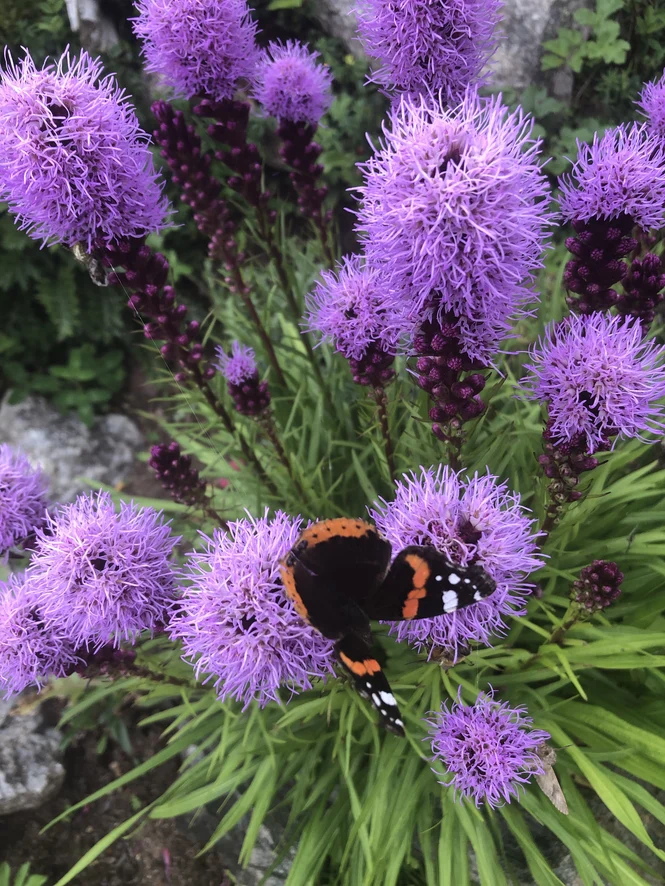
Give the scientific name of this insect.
Vanessa atalanta
